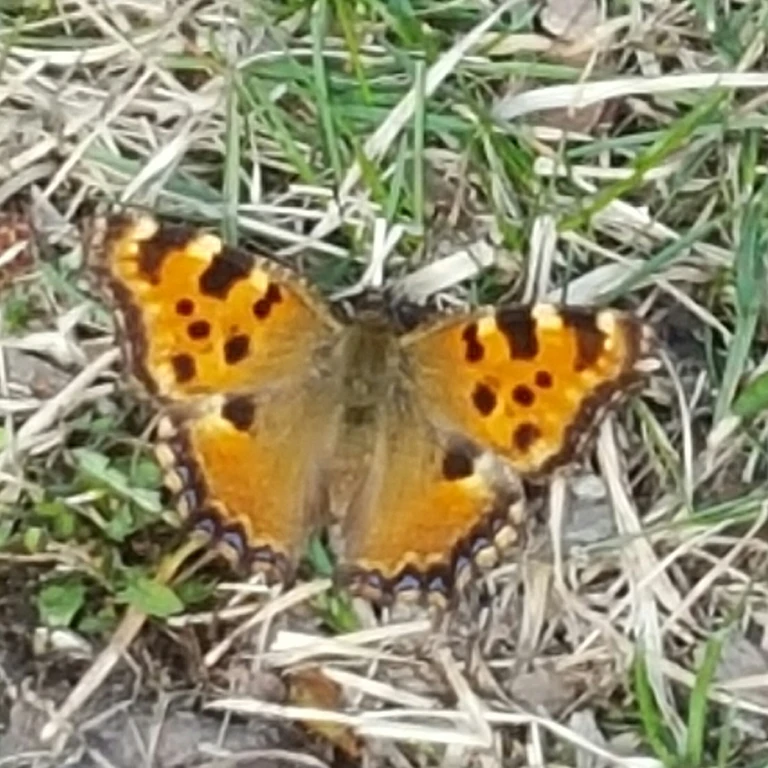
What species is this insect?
Nymphalis polychloros
